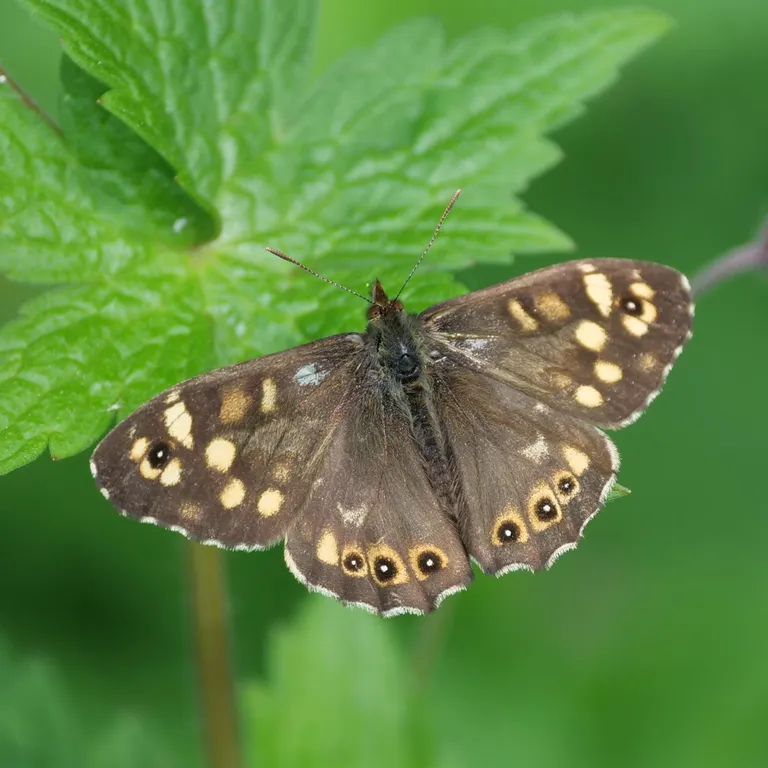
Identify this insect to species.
Pararge aegeria
